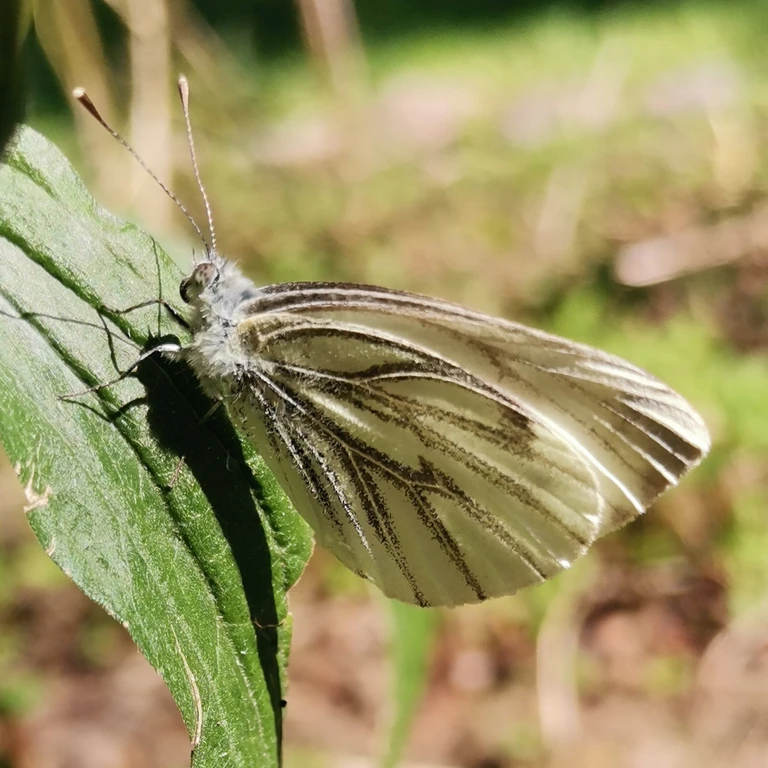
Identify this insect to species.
Pieris napi
